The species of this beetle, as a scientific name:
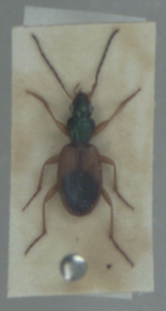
Anchomenus dorsalis
